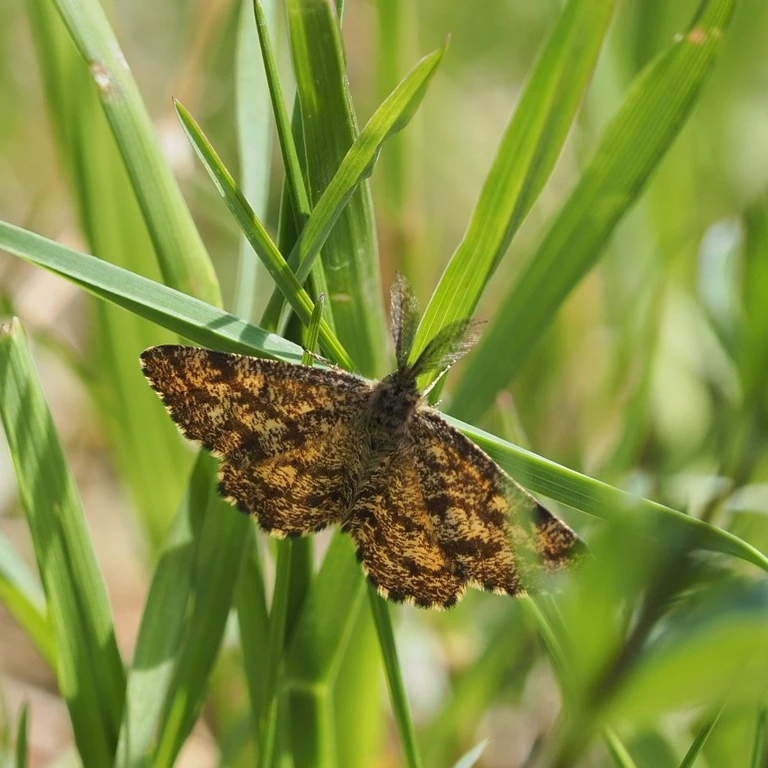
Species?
Ematurga atomaria
